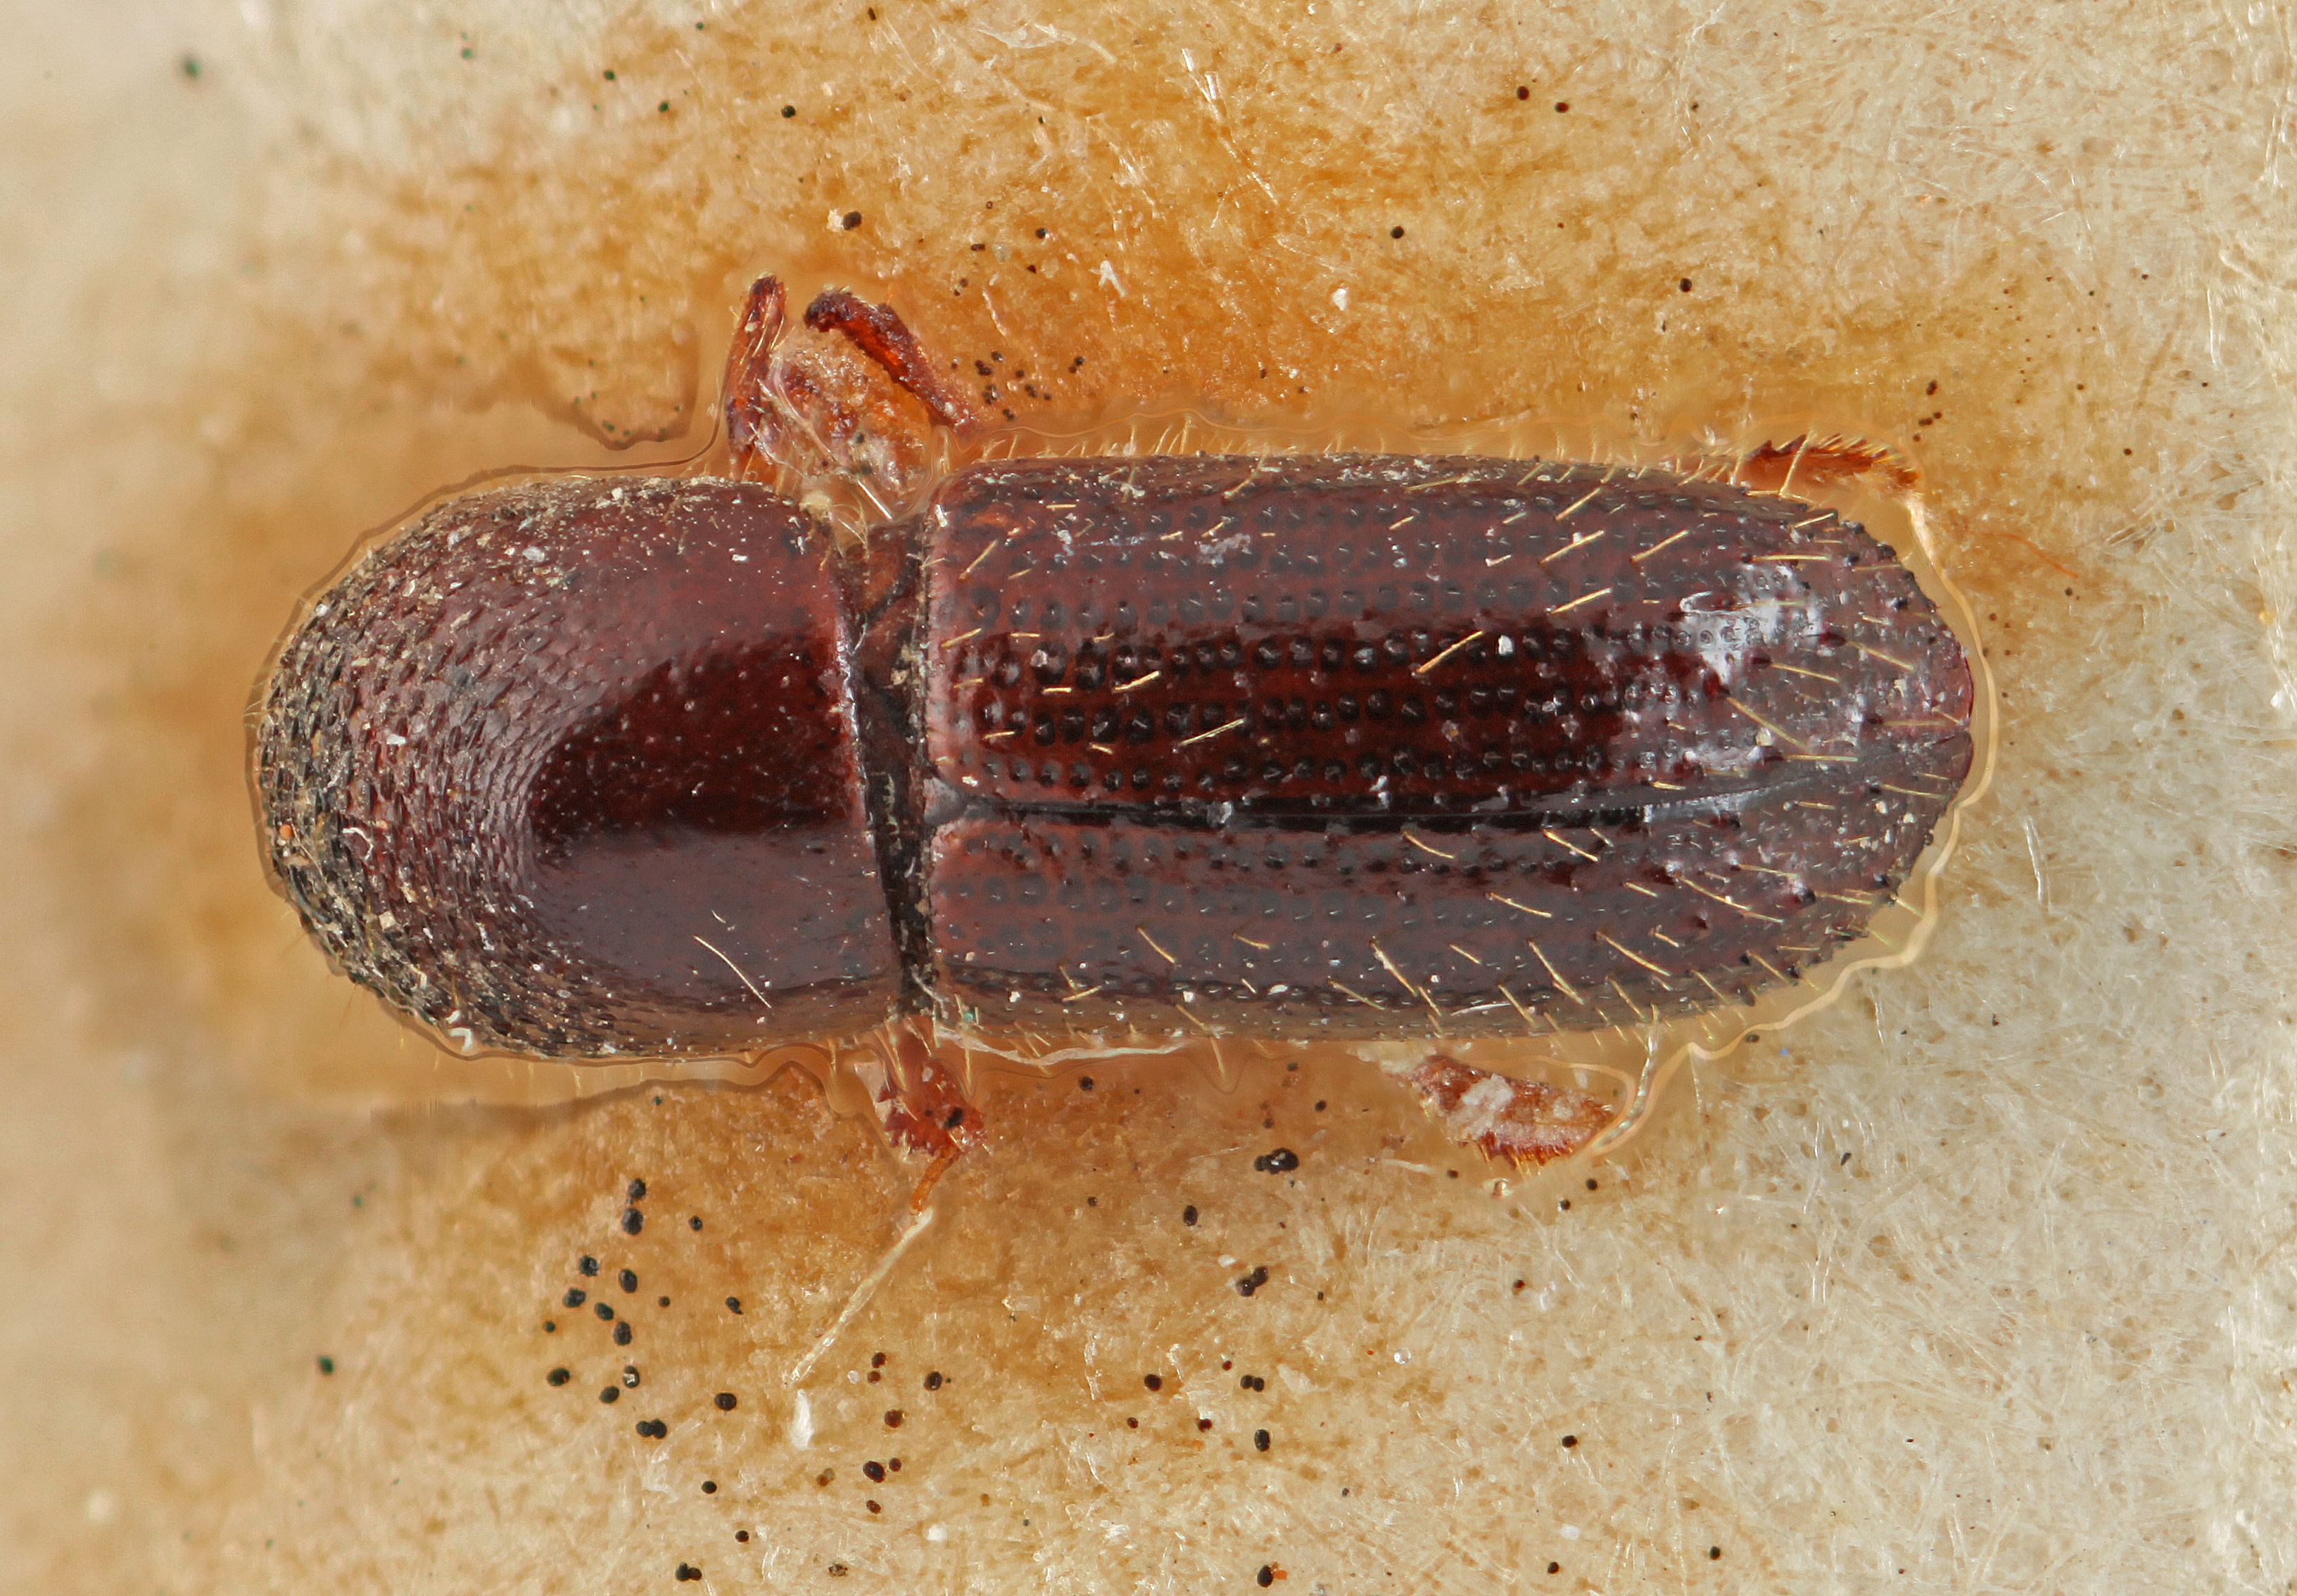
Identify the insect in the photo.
Xyleborus parvipunctatus
